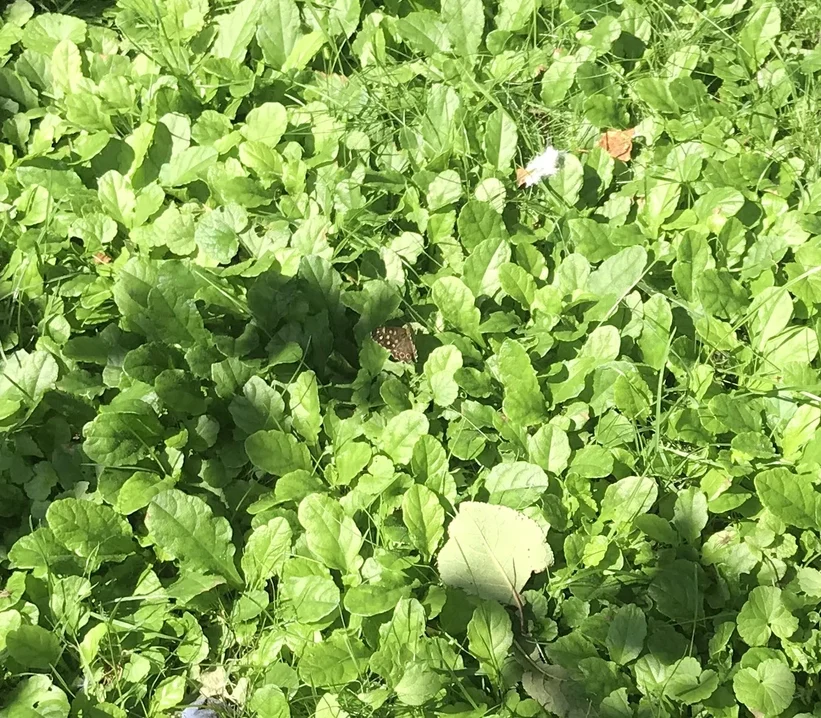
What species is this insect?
Pararge aegeria
